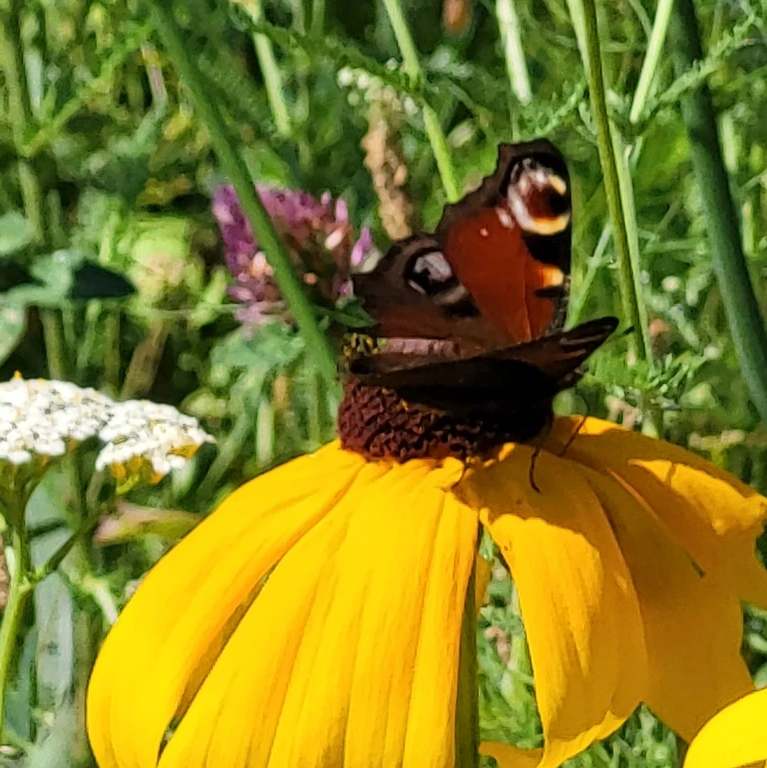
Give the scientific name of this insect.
Aglais io
